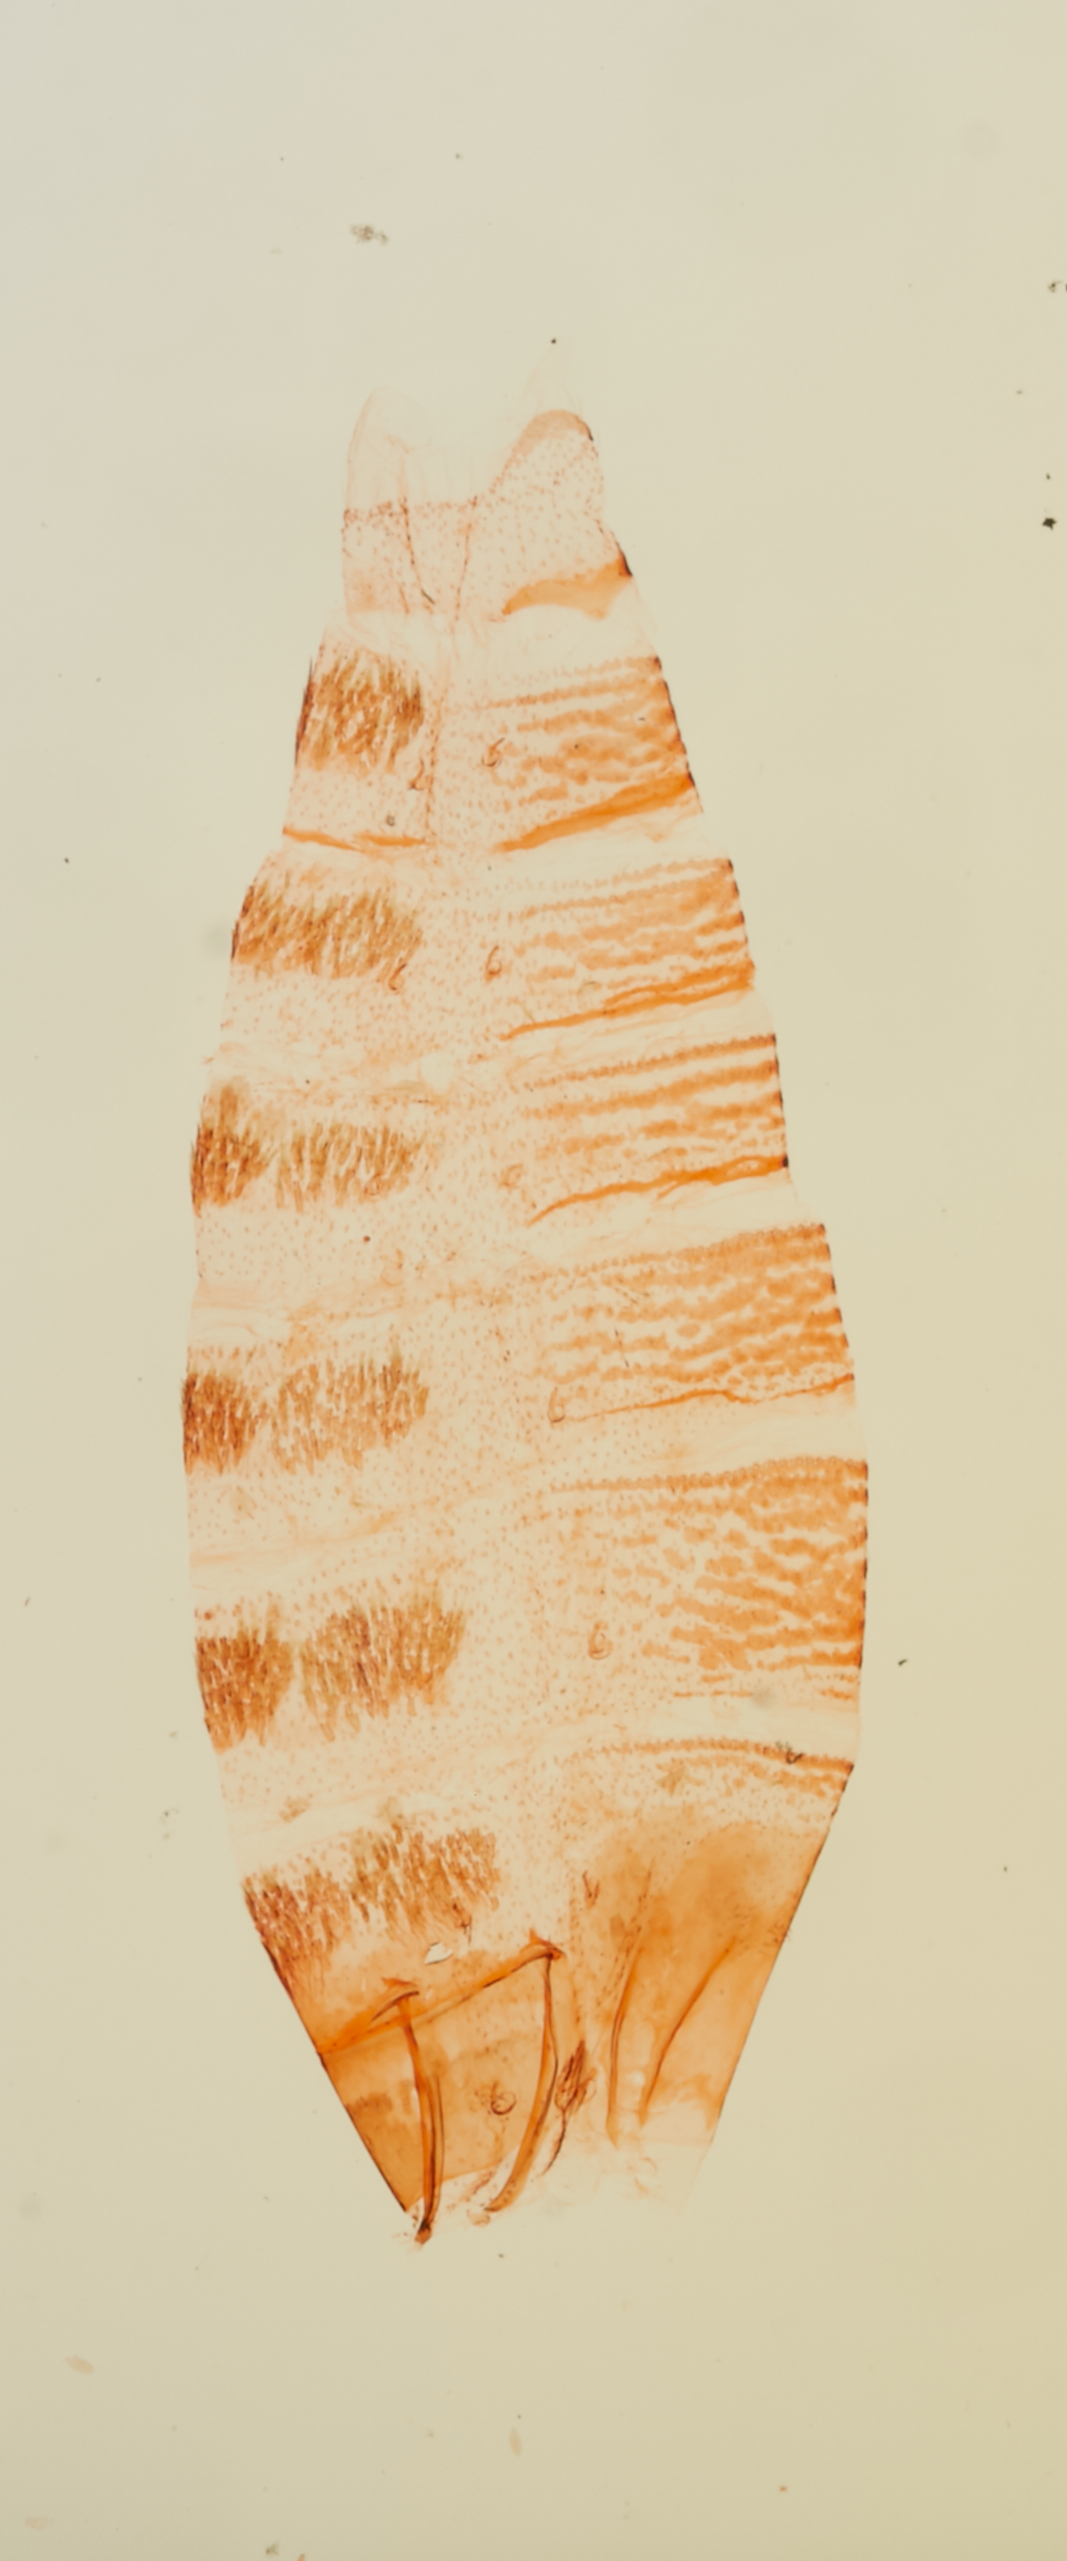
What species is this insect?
Mompha nancyae
